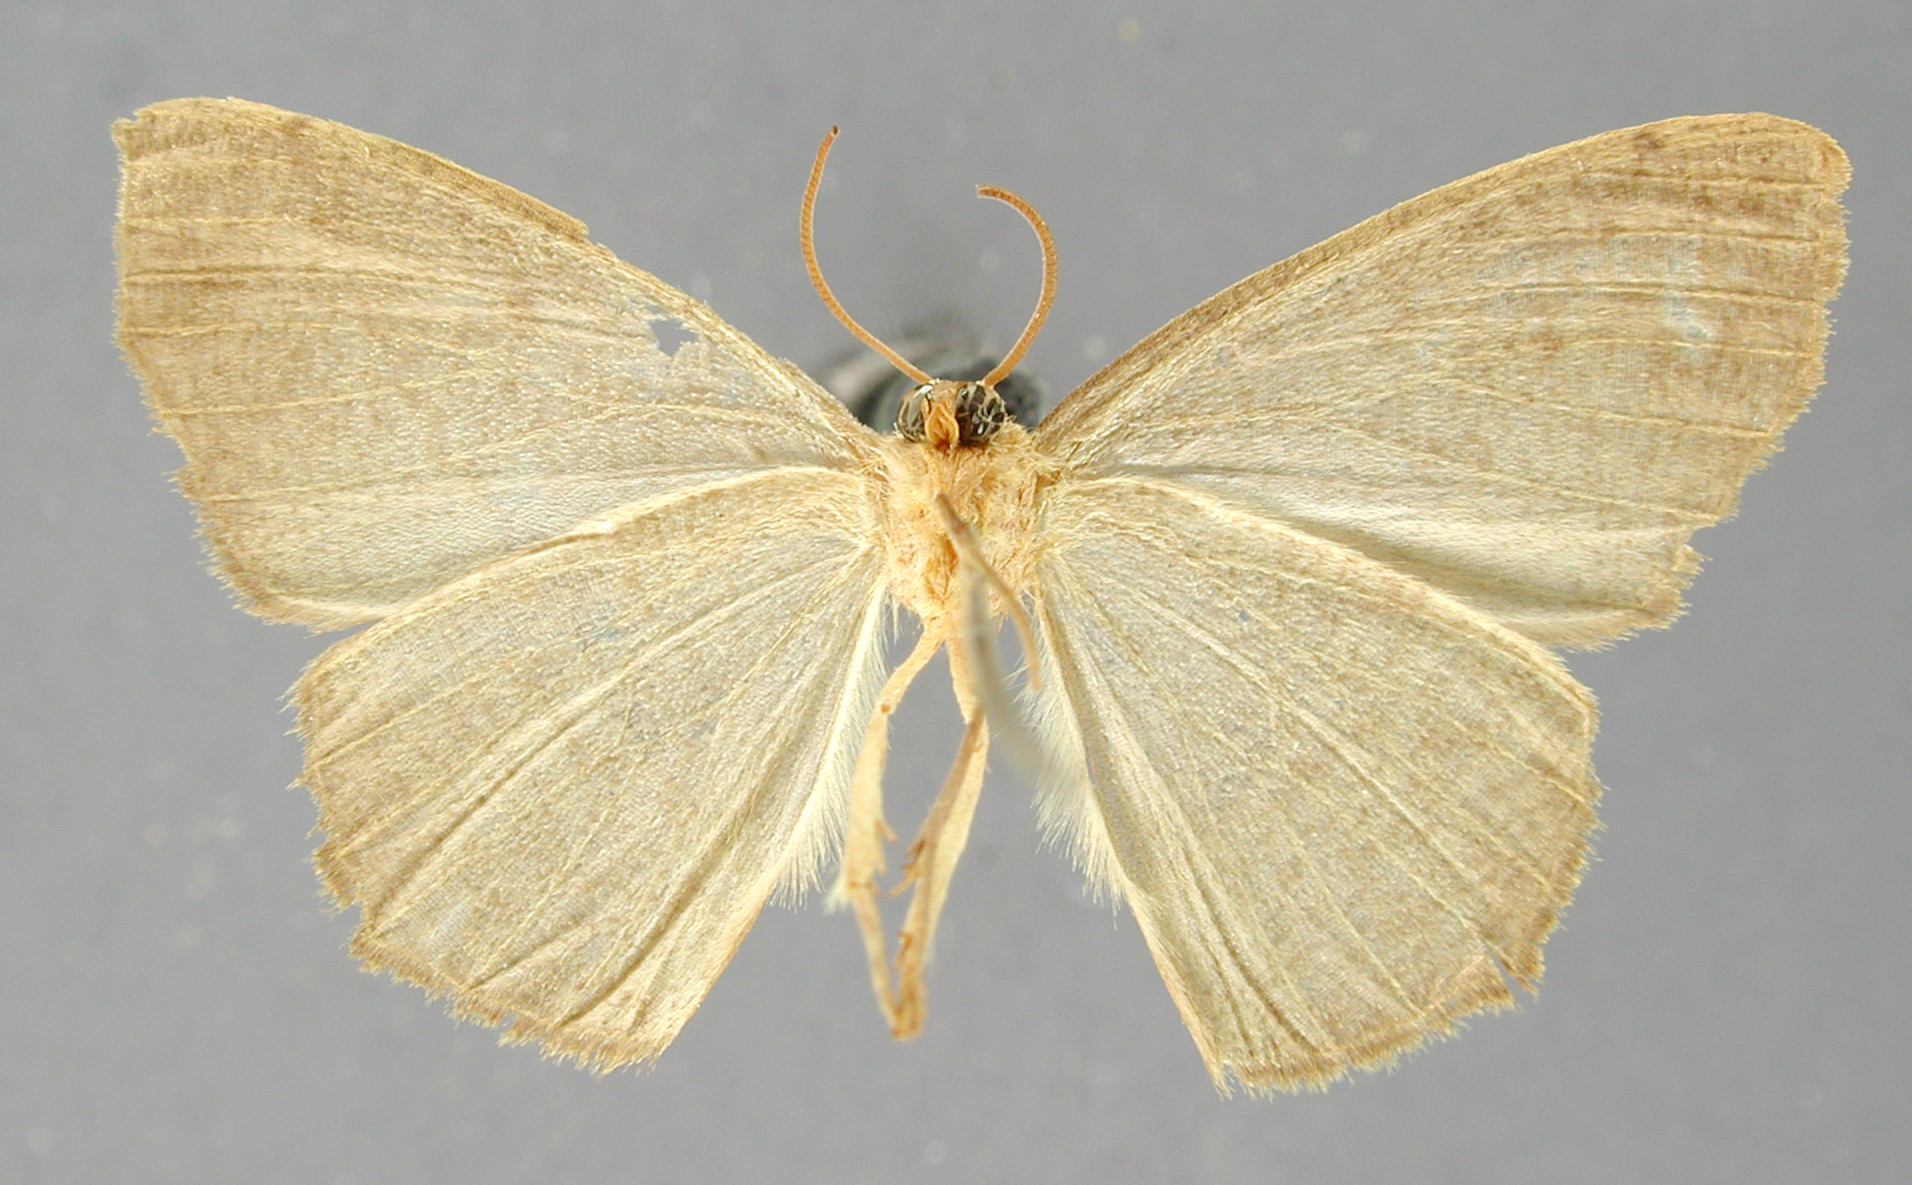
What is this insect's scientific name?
Therina modica
